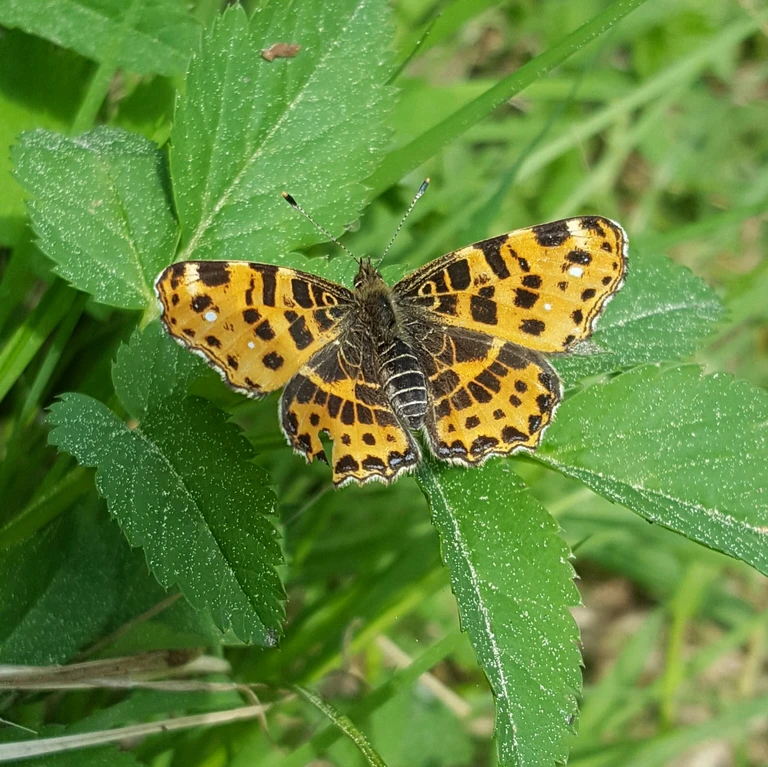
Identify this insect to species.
Araschnia levana
